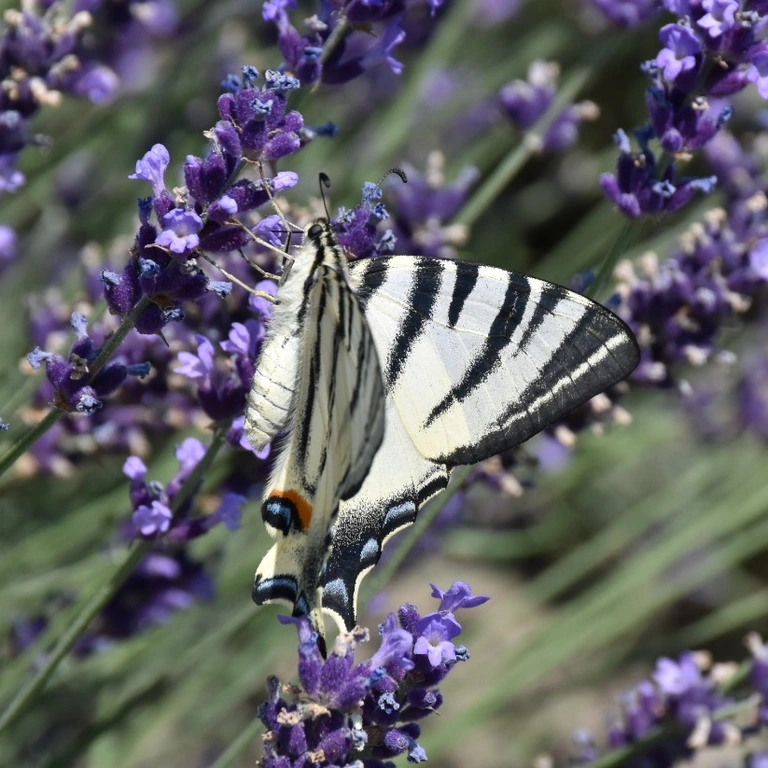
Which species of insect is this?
Iphiclides podalirius
